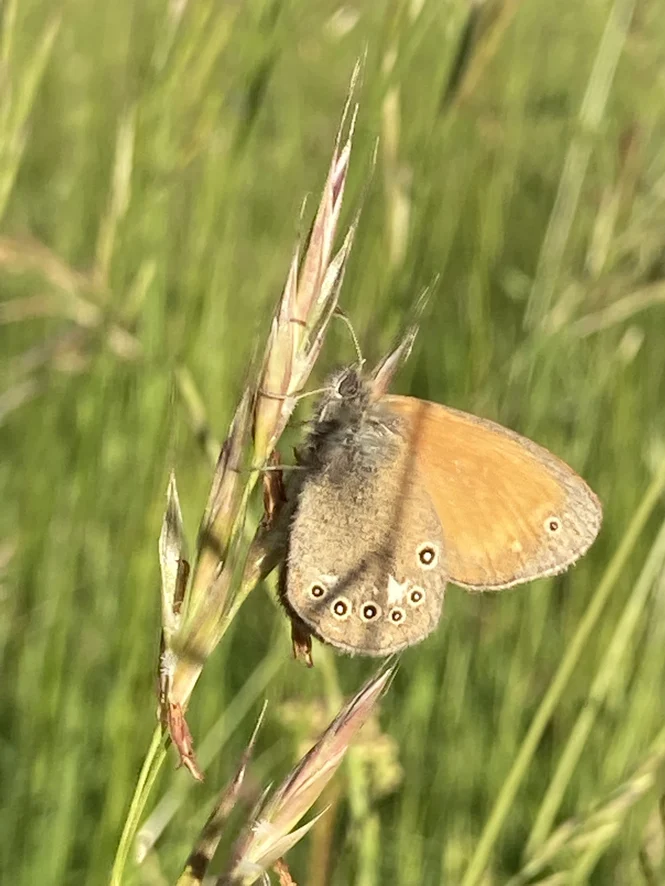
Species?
Coenonympha glycerion (also Coenonympha iphis)
